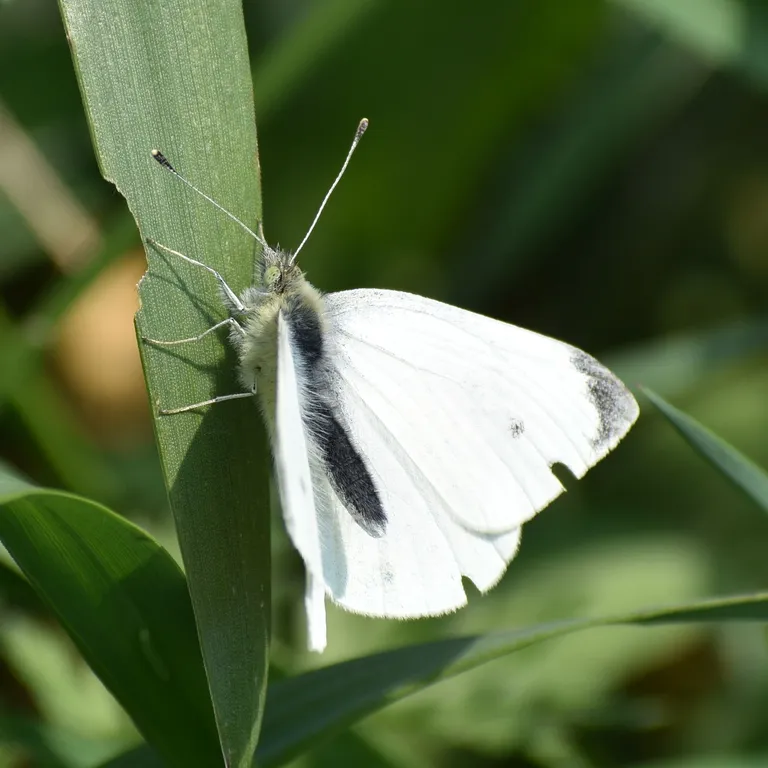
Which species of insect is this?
Pieris rapae
